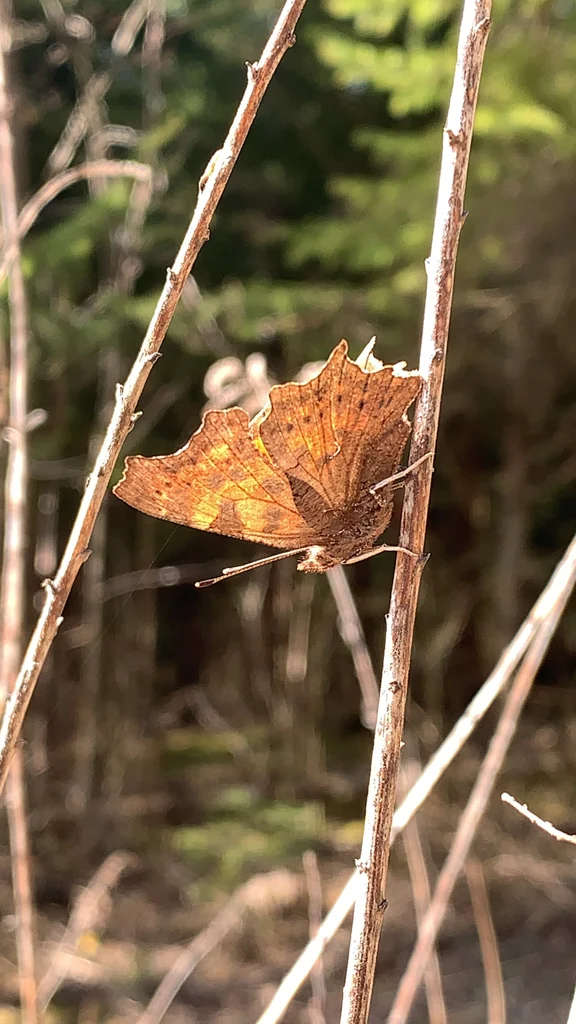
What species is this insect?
Polygonia c-album
